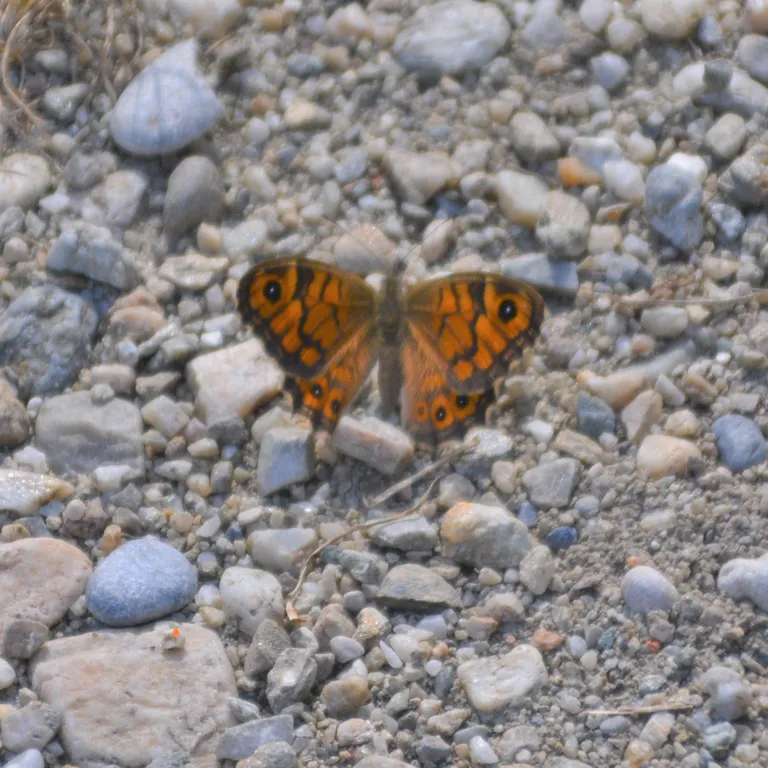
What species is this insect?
Lasiommata megera (also Pararge megera)
